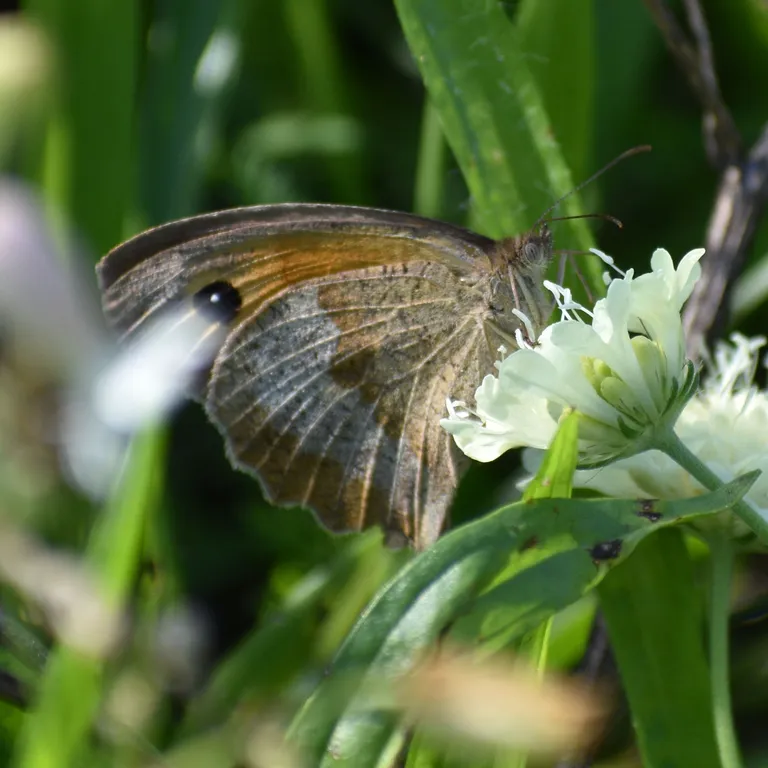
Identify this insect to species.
Maniola jurtina
